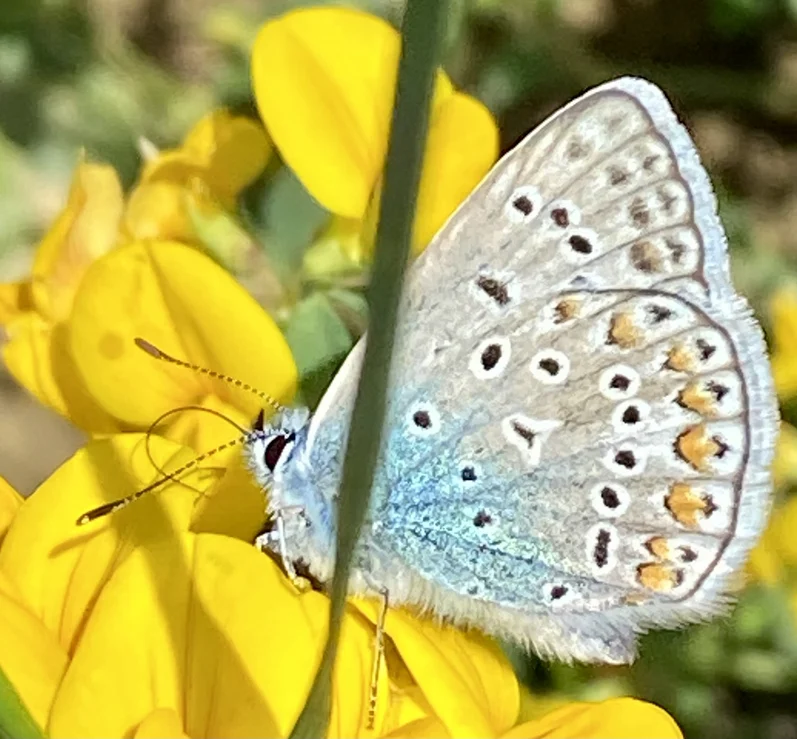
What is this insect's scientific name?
Polyommatus icarus
